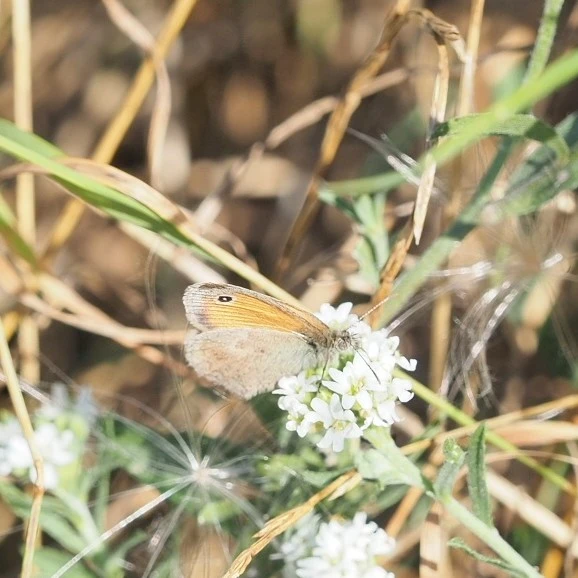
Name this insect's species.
Coenonympha pamphilus
